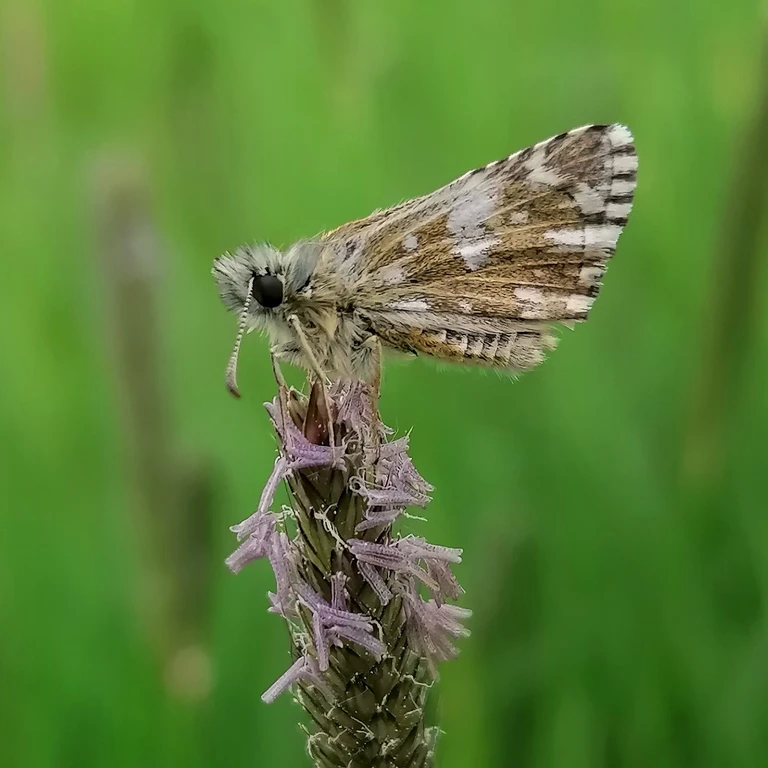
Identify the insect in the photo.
Pyrgus malvae
